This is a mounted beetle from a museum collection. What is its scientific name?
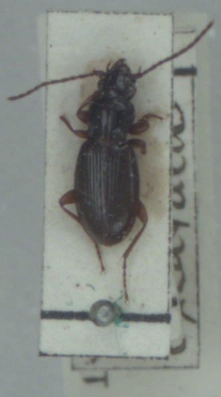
Patrobus atrorufus
